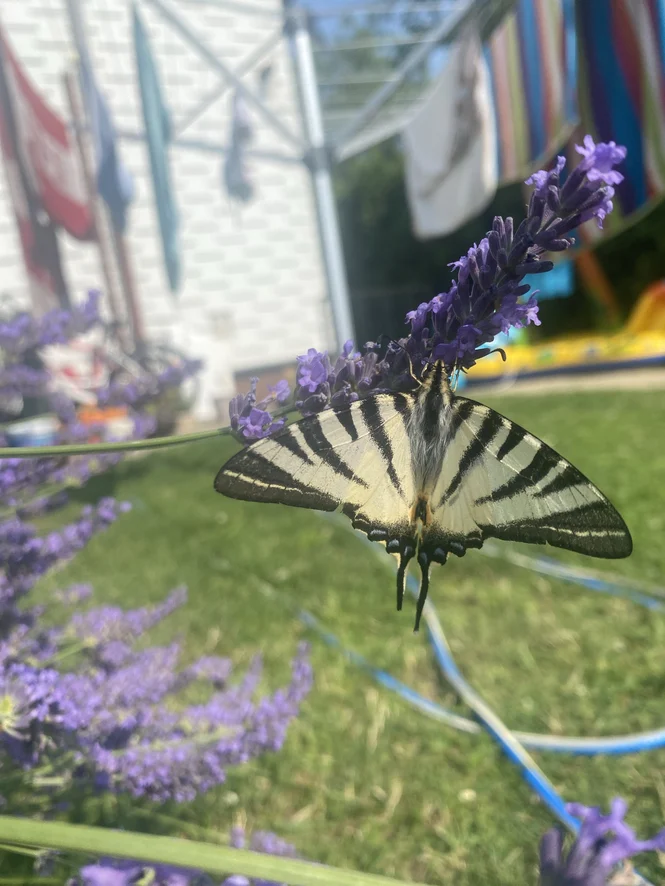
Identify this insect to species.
Iphiclides podalirius
